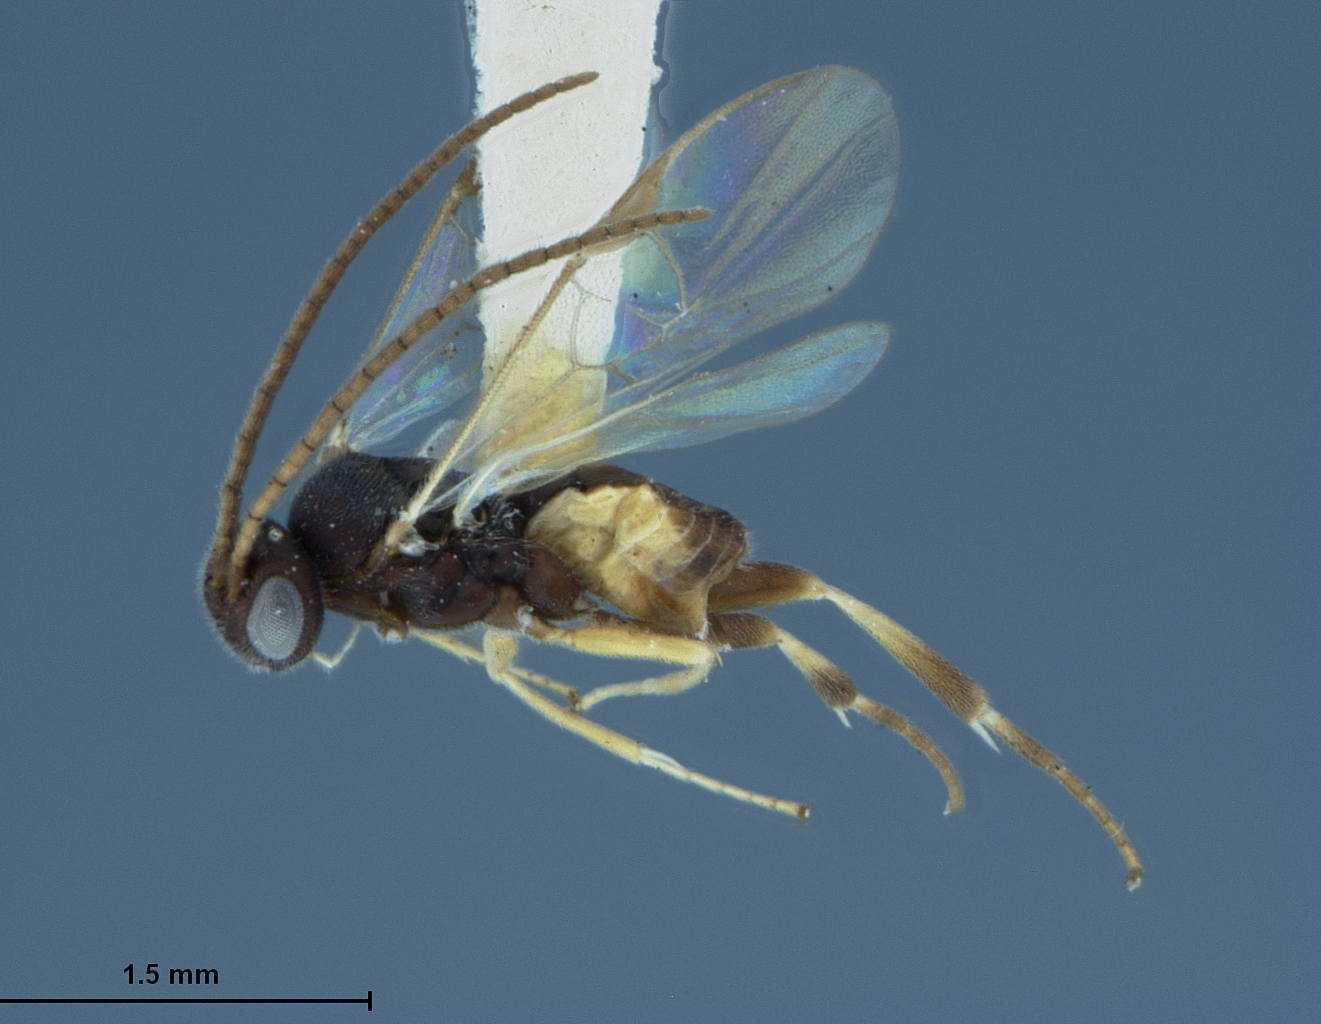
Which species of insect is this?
Apanteles philippinensis
